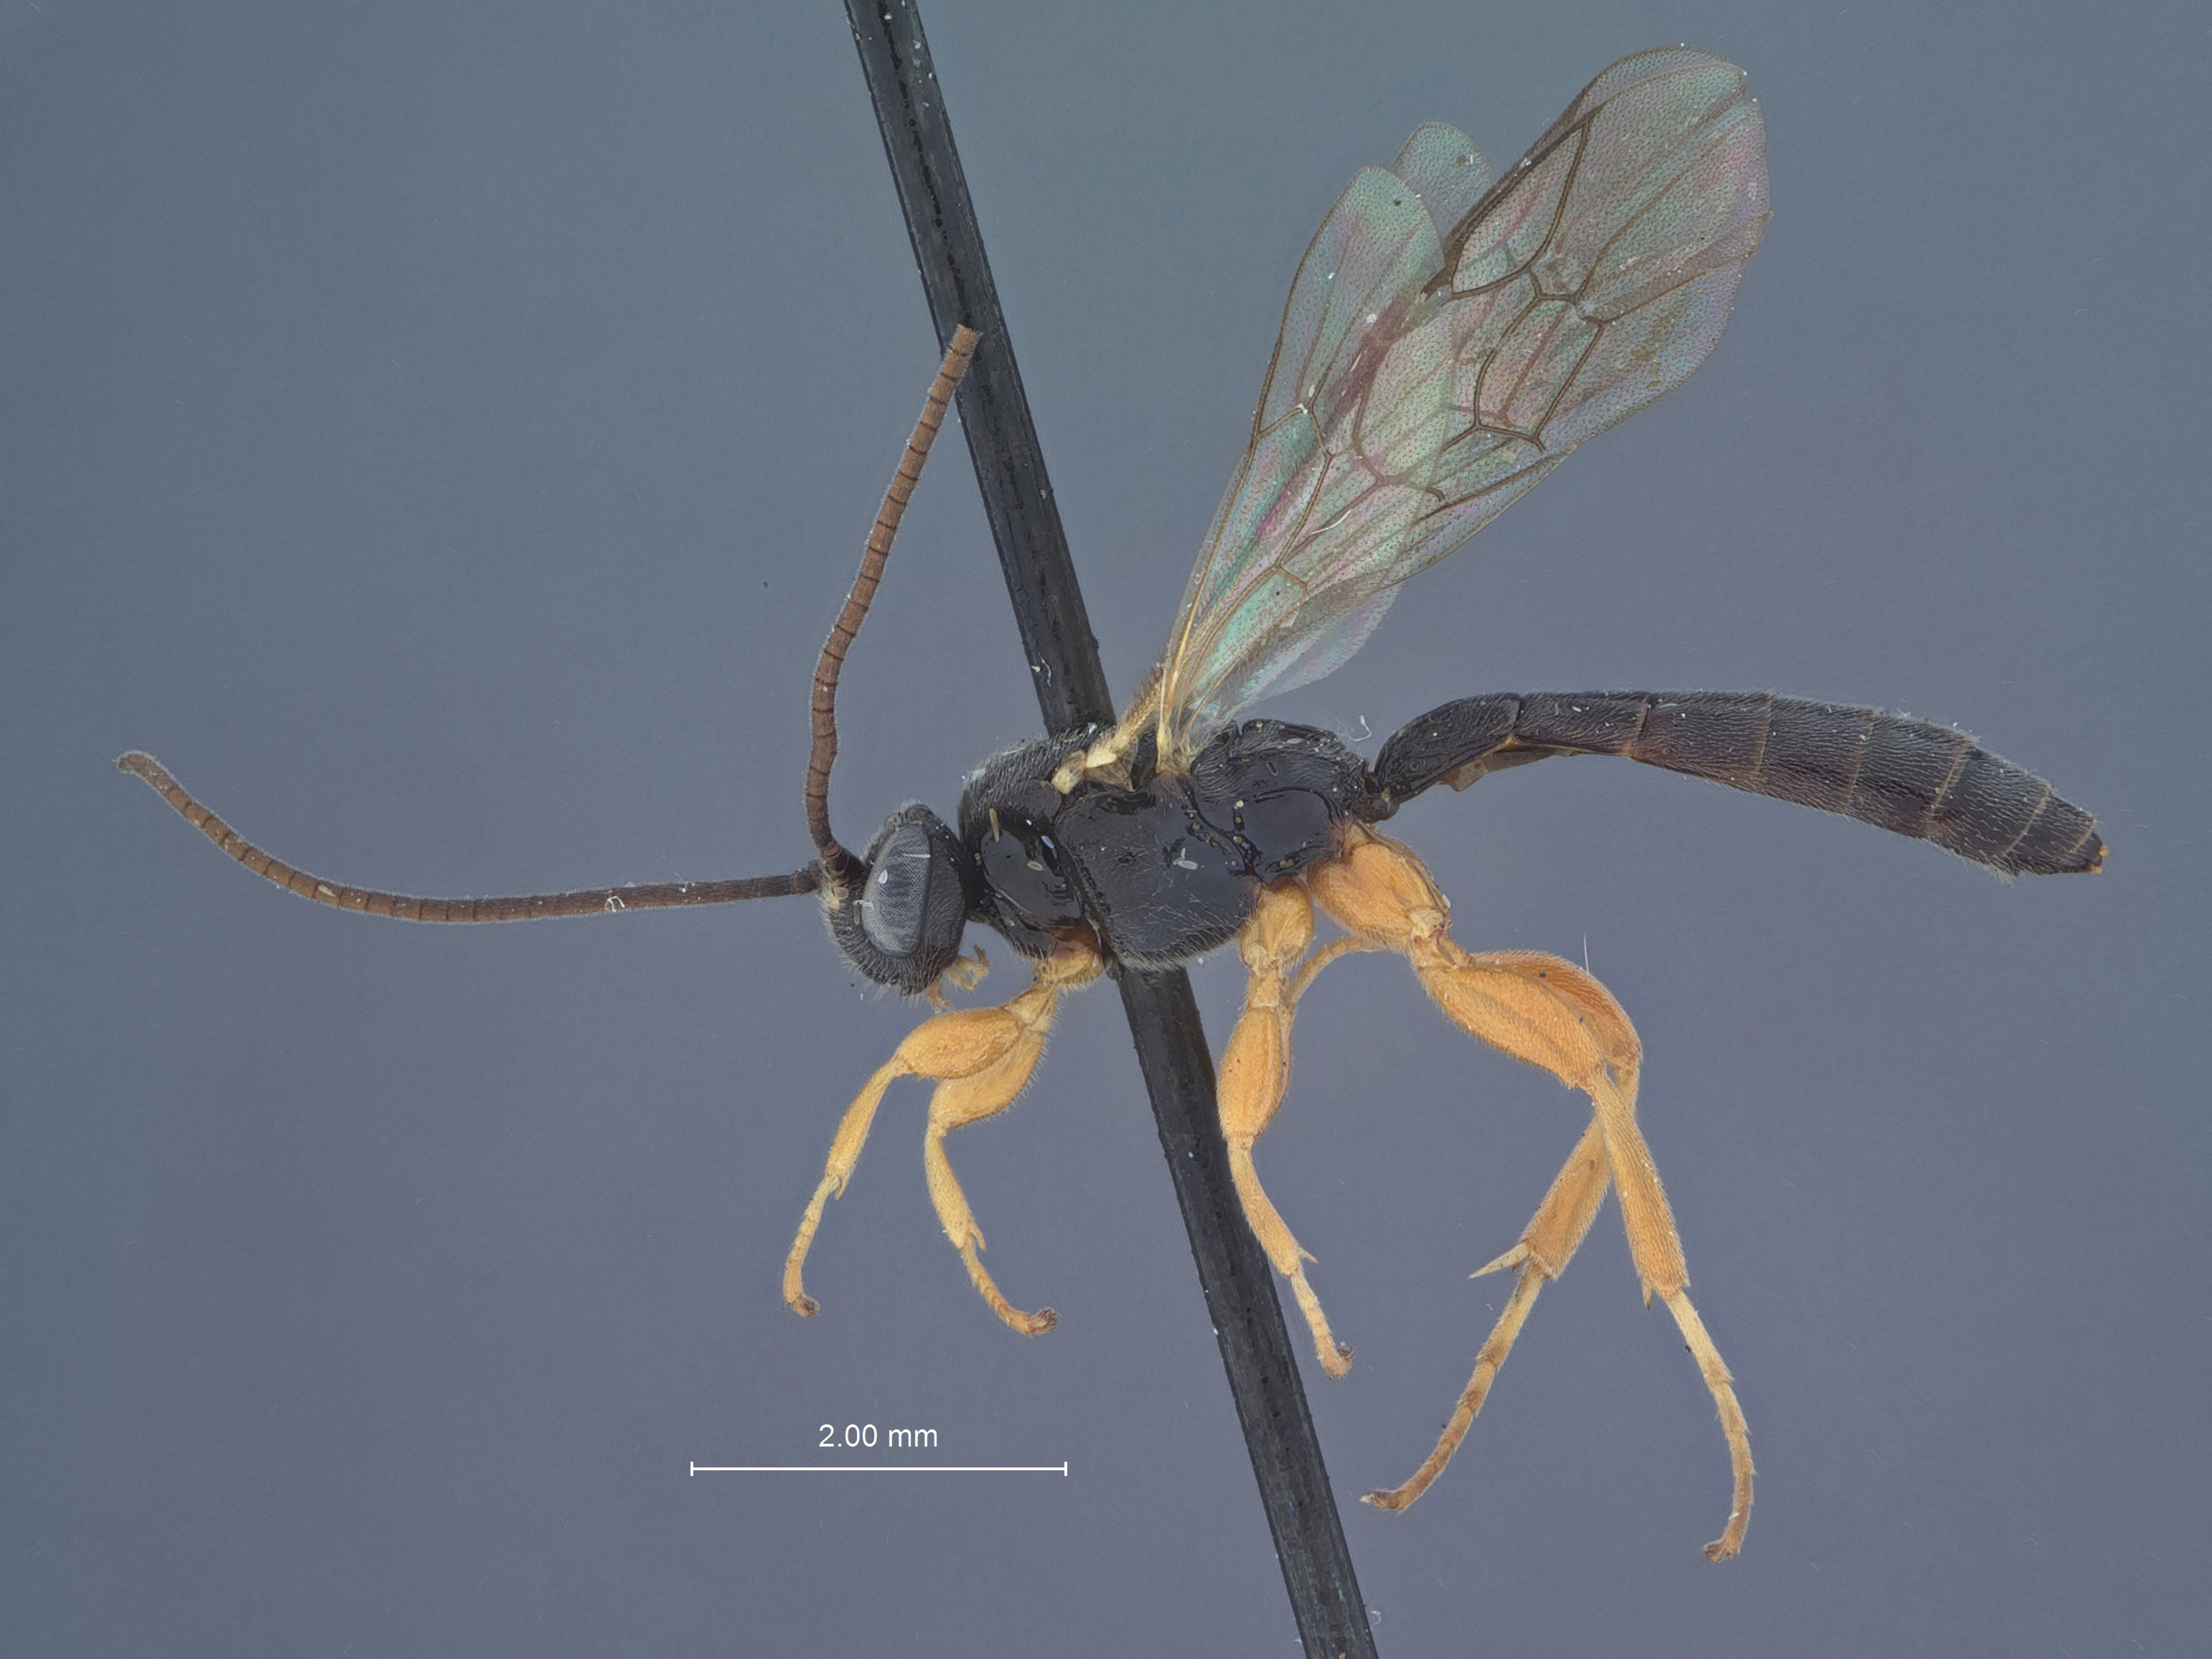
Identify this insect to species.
Exochus nigripalpis
